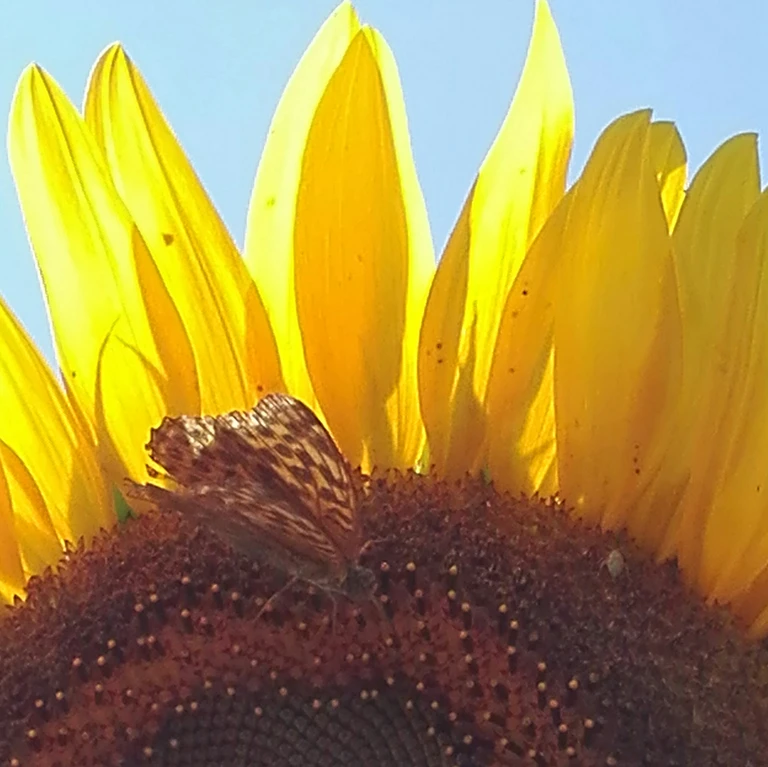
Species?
Argynnis paphia
